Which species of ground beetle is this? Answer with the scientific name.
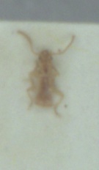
Aepus marinus
